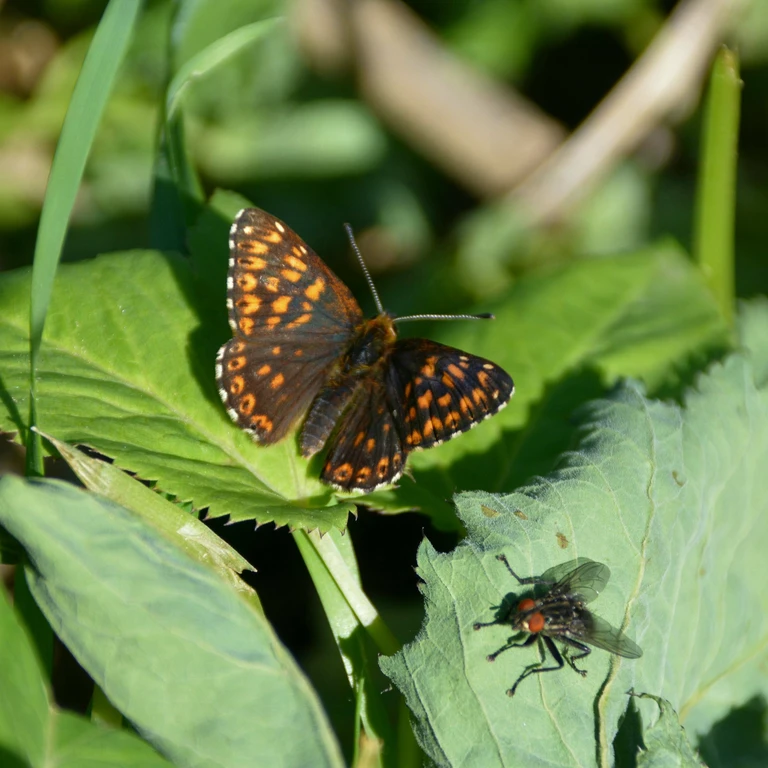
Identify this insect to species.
Hamearis lucina
